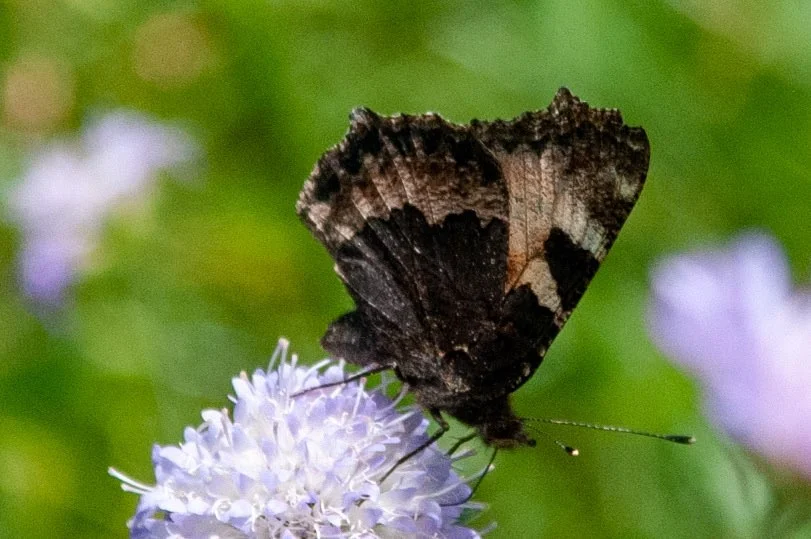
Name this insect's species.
Aglais urticae
